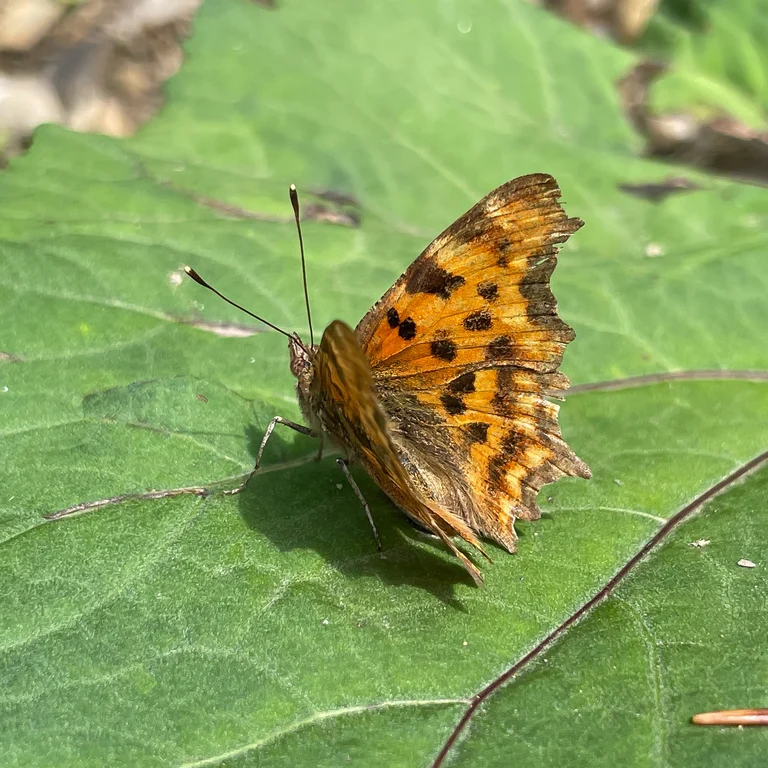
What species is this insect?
Polygonia c-album
